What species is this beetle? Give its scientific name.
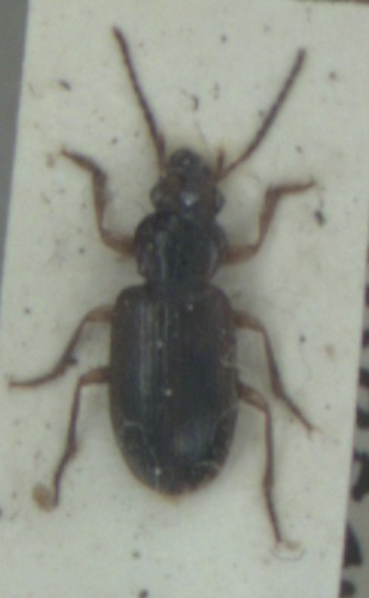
Dicheirotrichus gustavii
